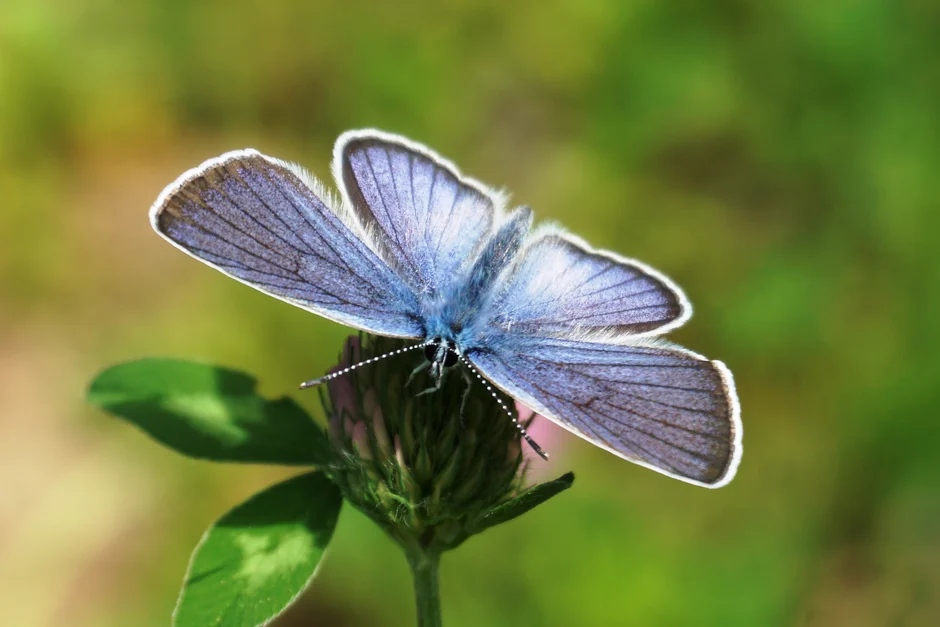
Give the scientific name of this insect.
Cyaniris semiargus
